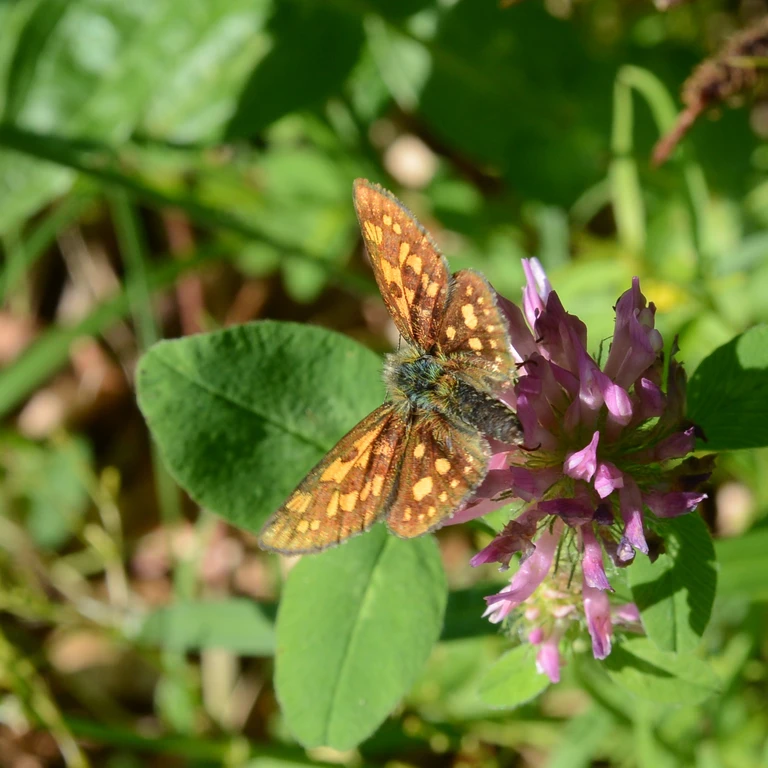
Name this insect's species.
Carterocephalus palaemon
